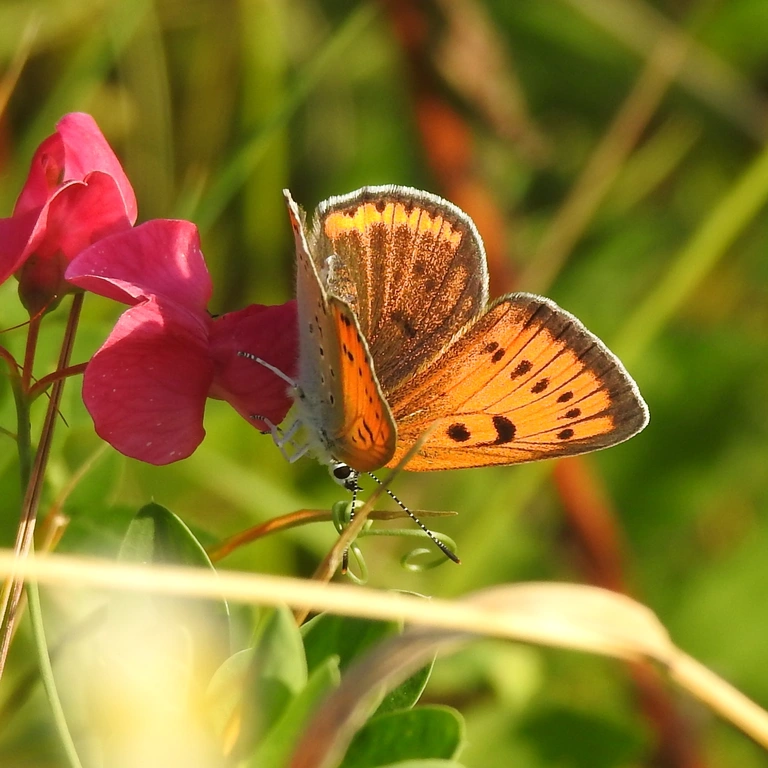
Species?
Lycaena dispar
